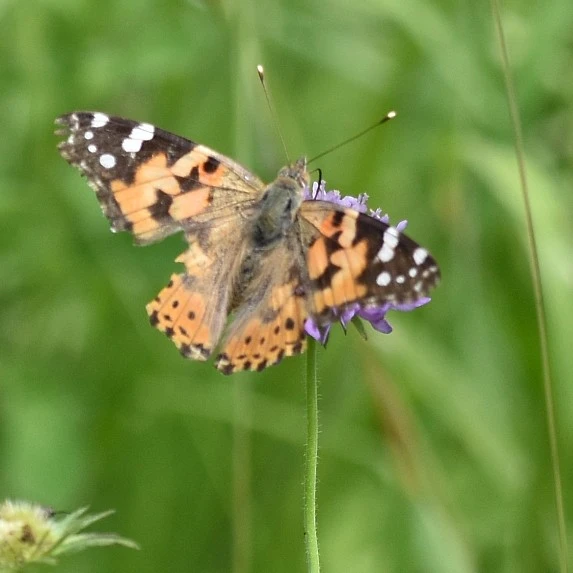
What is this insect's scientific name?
Vanessa cardui
